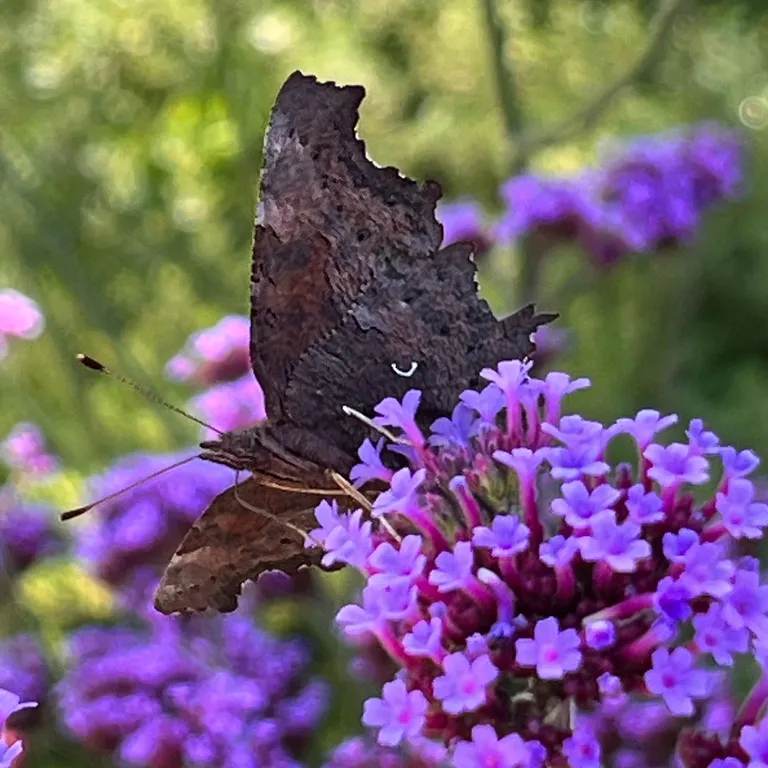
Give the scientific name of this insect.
Polygonia c-album
